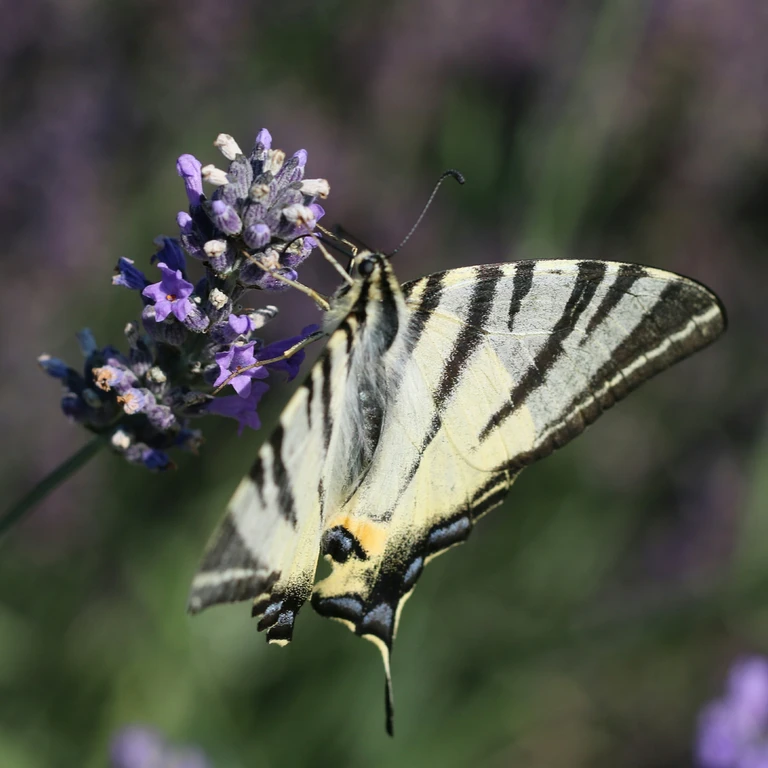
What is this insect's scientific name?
Iphiclides podalirius
